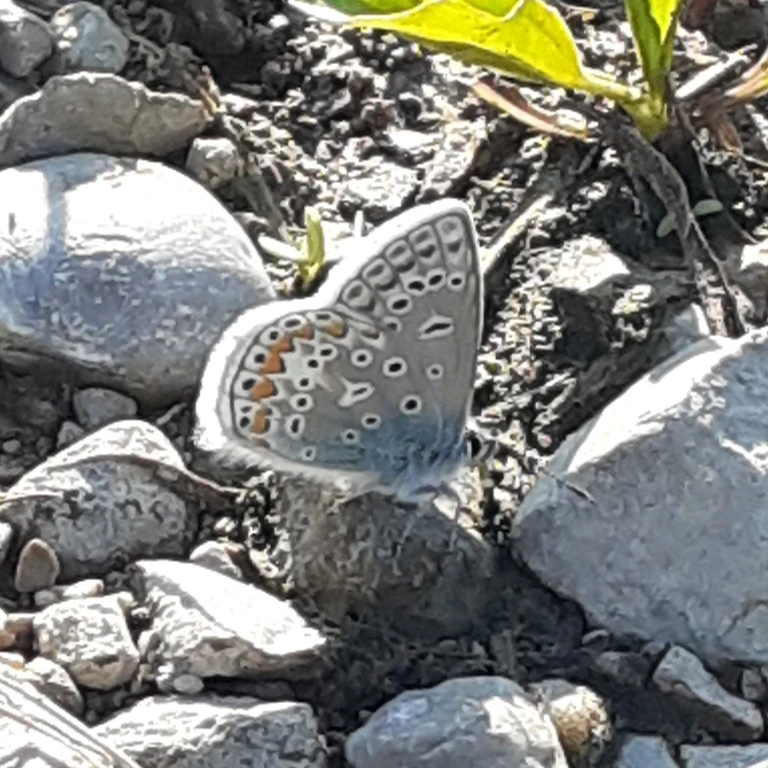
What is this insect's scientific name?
Polyommatus icarus
